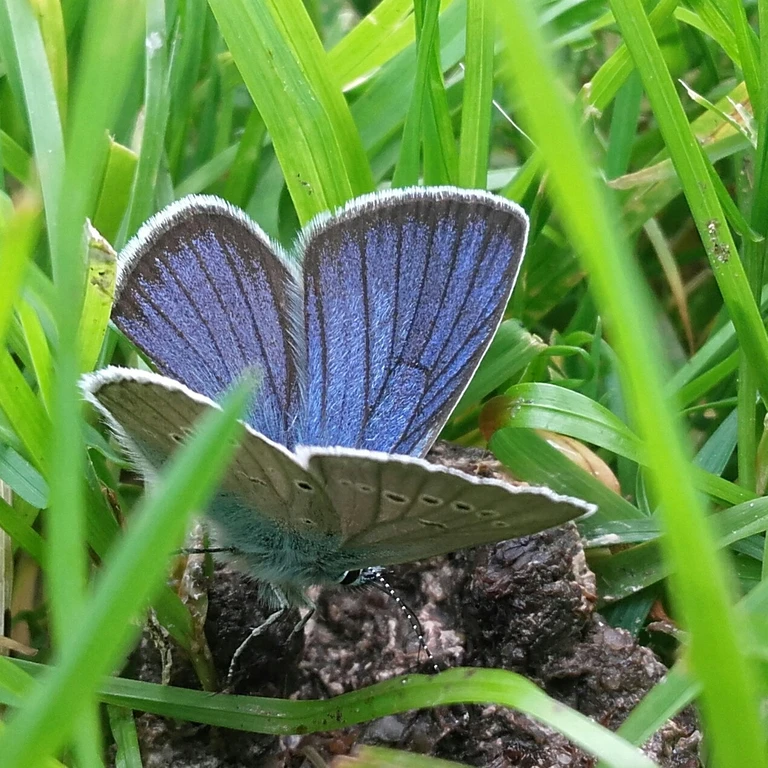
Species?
Cyaniris semiargus
